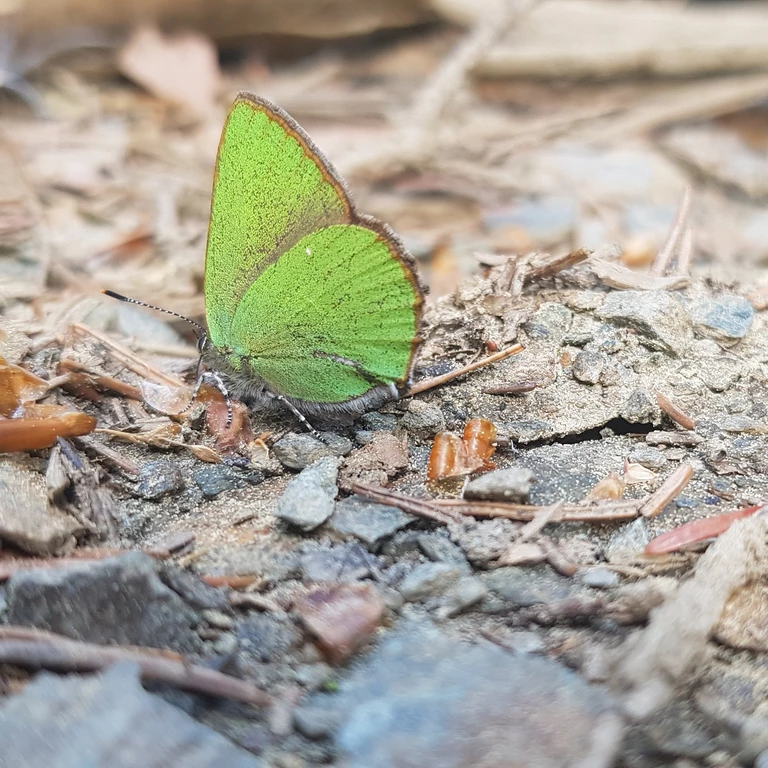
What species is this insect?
Callophrys rubi
